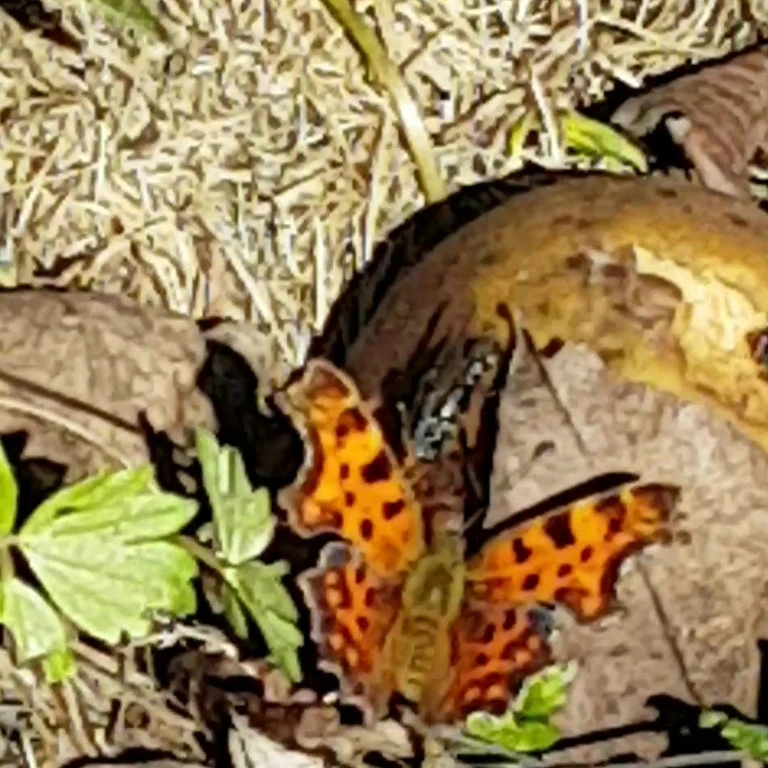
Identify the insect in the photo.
Polygonia c-album
